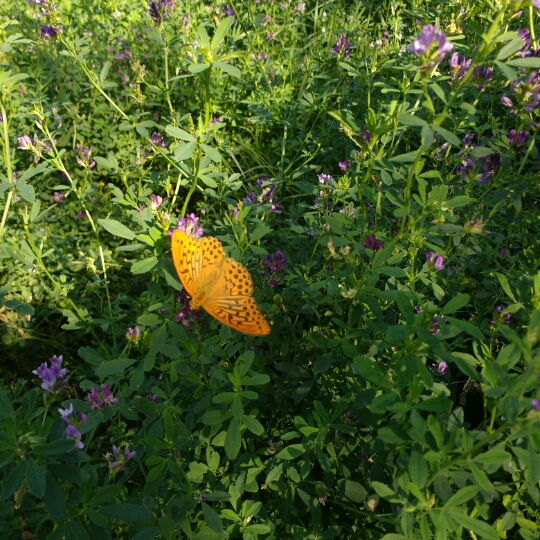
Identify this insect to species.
Argynnis paphia
